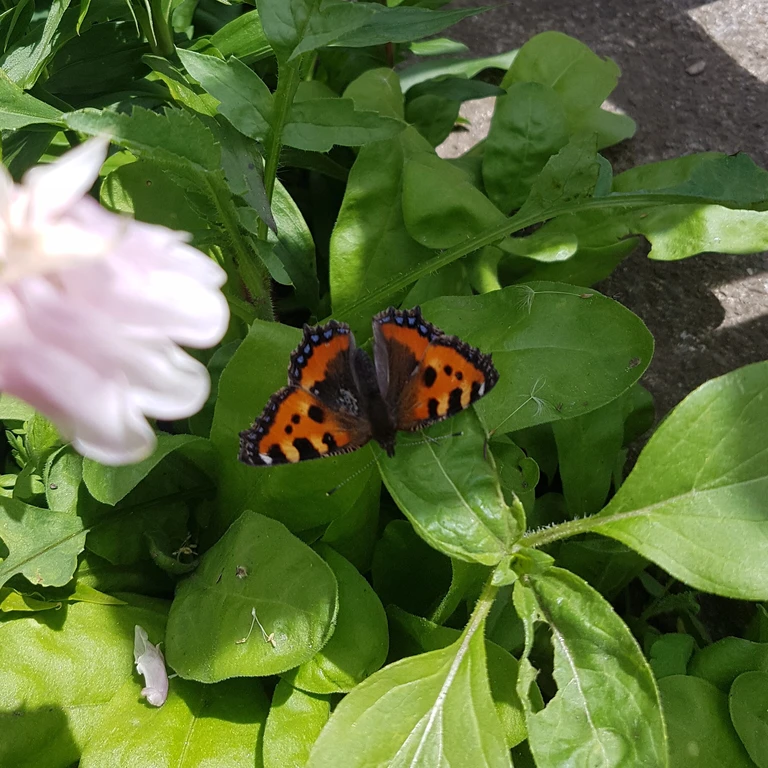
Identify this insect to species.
Aglais urticae
